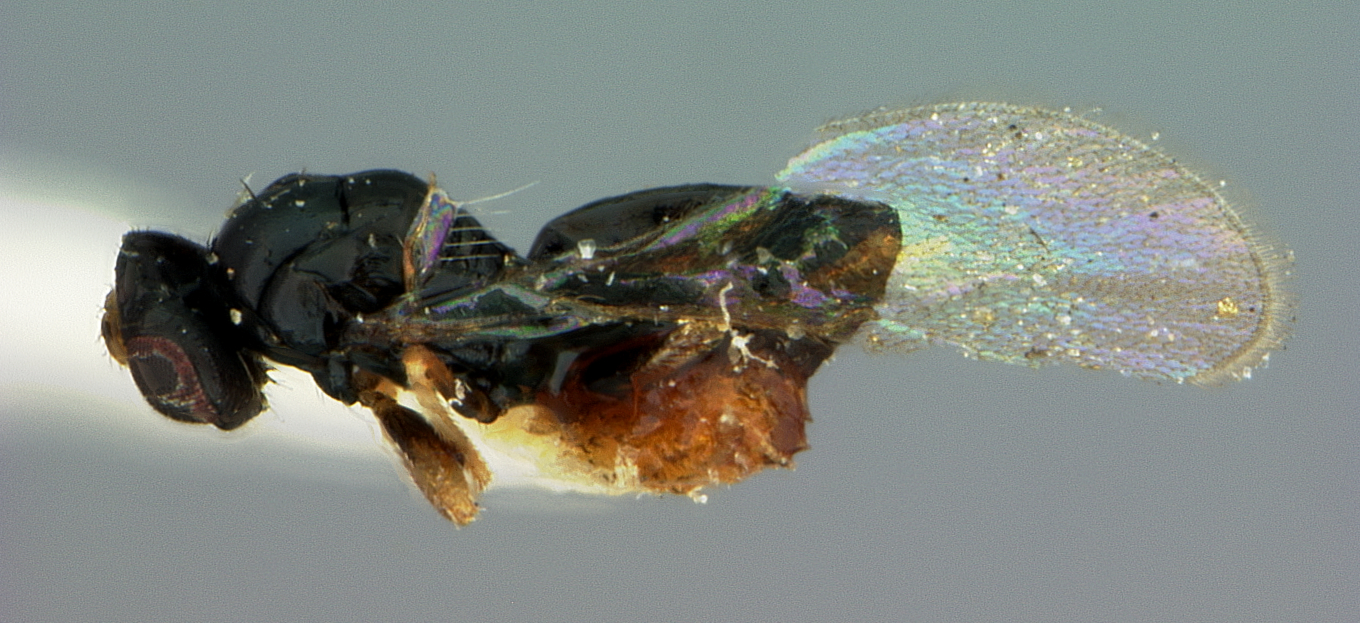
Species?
Tetrastichus atamiensis
